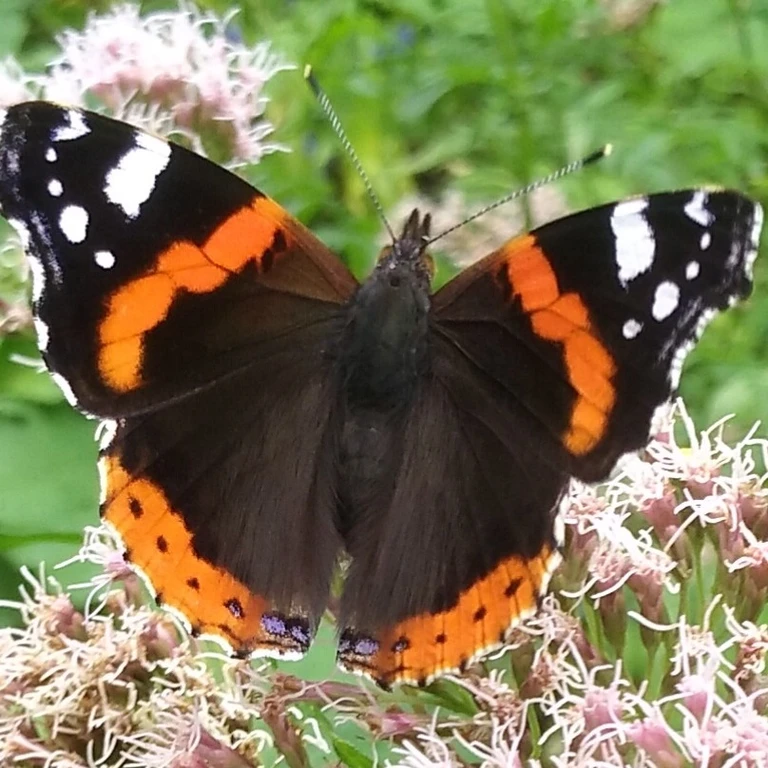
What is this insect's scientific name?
Vanessa atalanta
